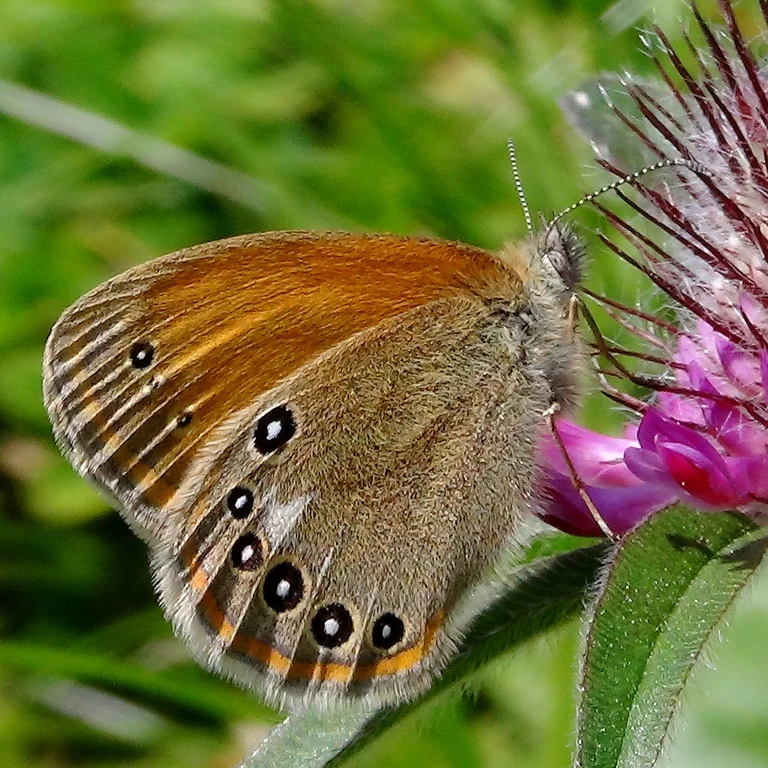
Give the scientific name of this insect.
Coenonympha glycerion (also Coenonympha iphis)
